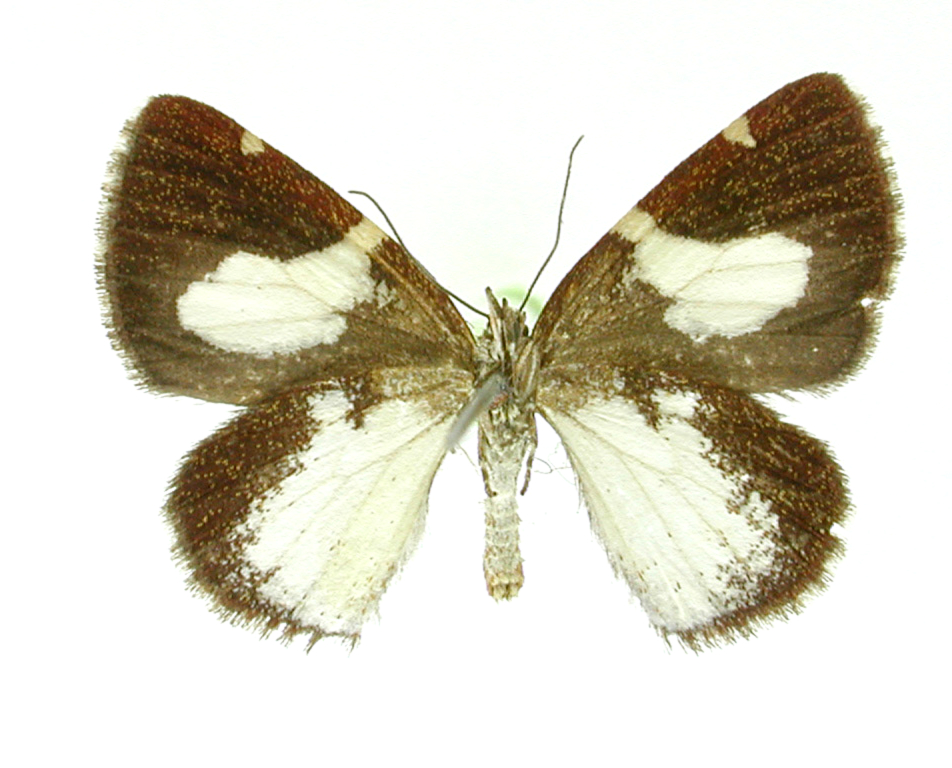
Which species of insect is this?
Scordylia columbi
